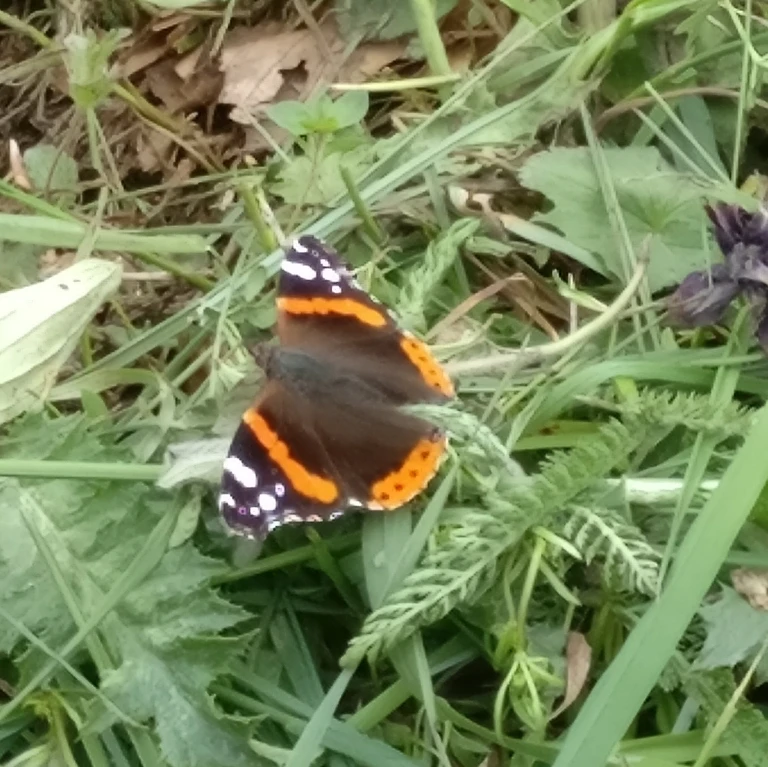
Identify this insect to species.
Vanessa atalanta
